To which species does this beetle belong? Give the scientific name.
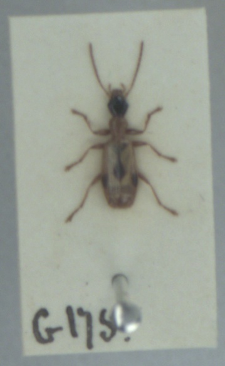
Demetrias imperialis
